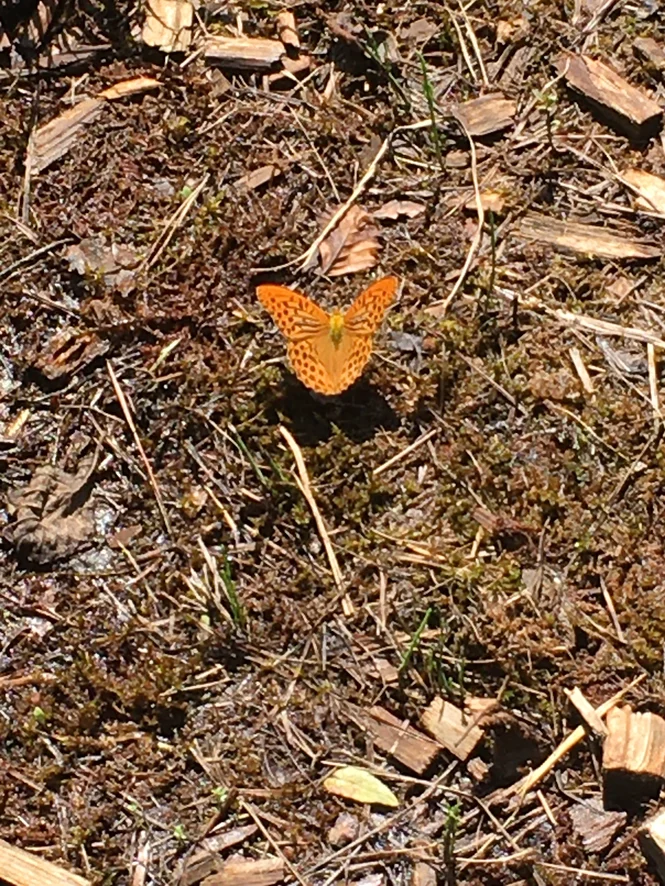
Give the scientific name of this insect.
Argynnis paphia
